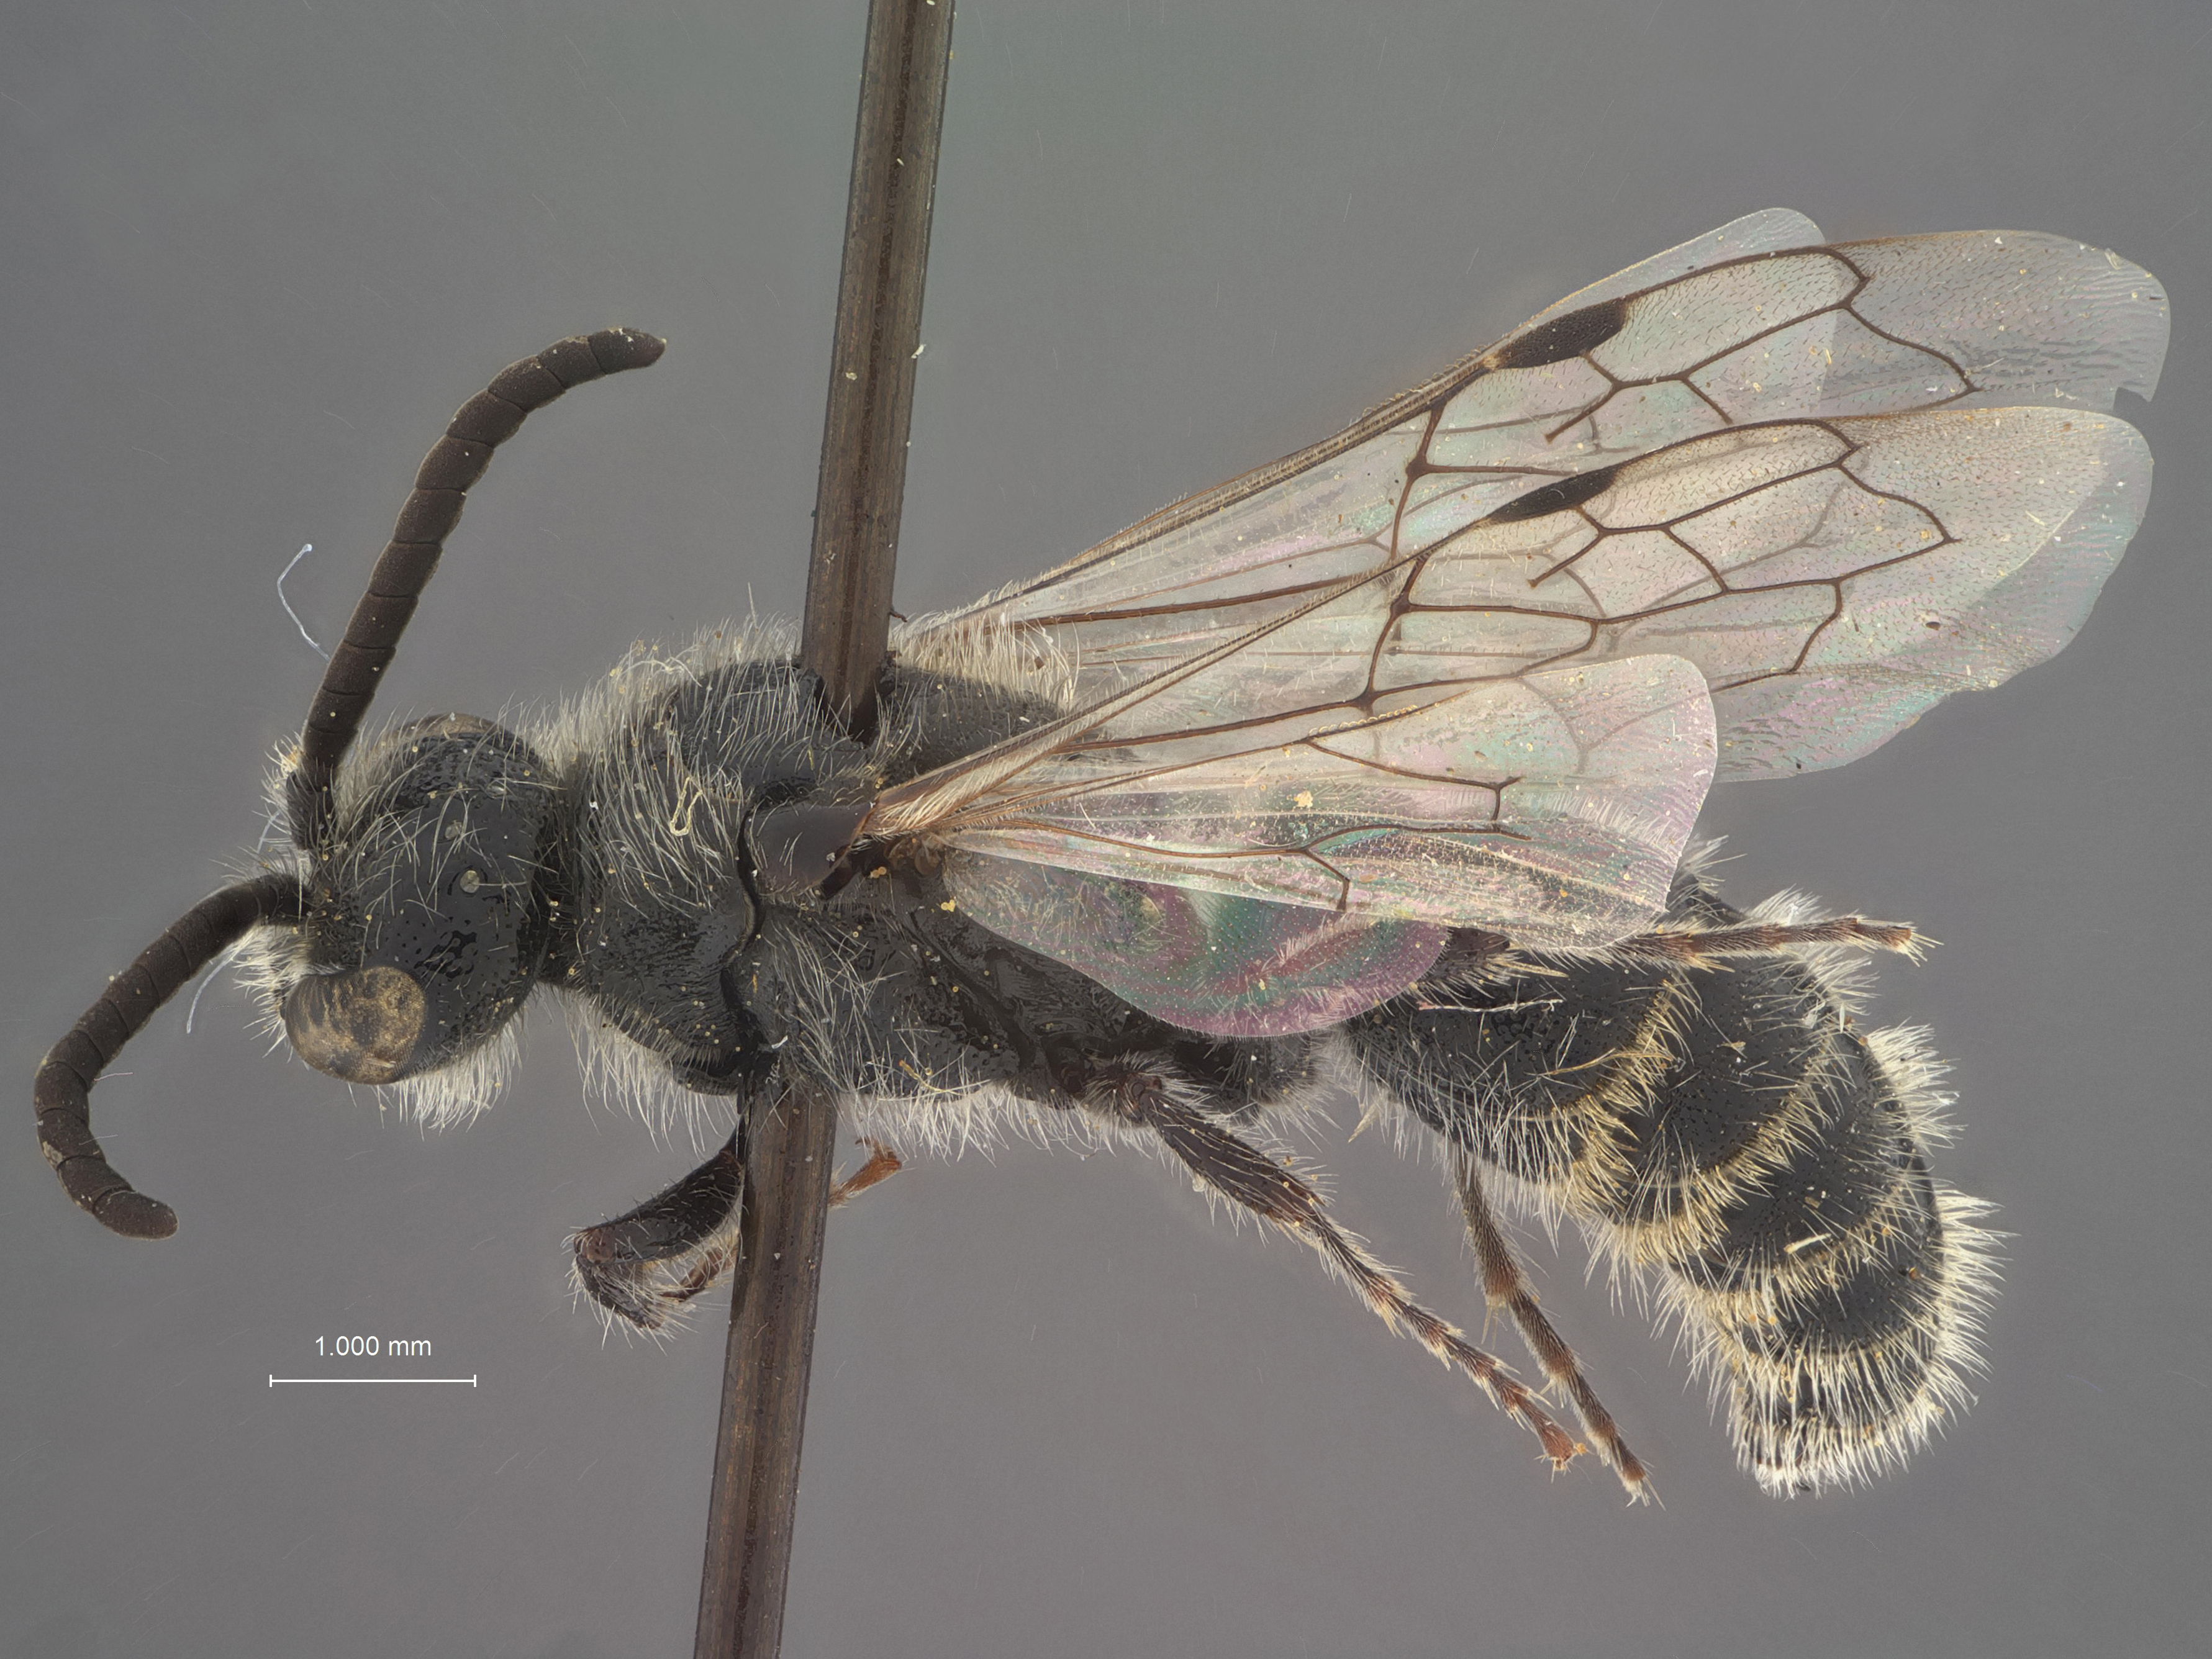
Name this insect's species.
Paratiphia lagosae
